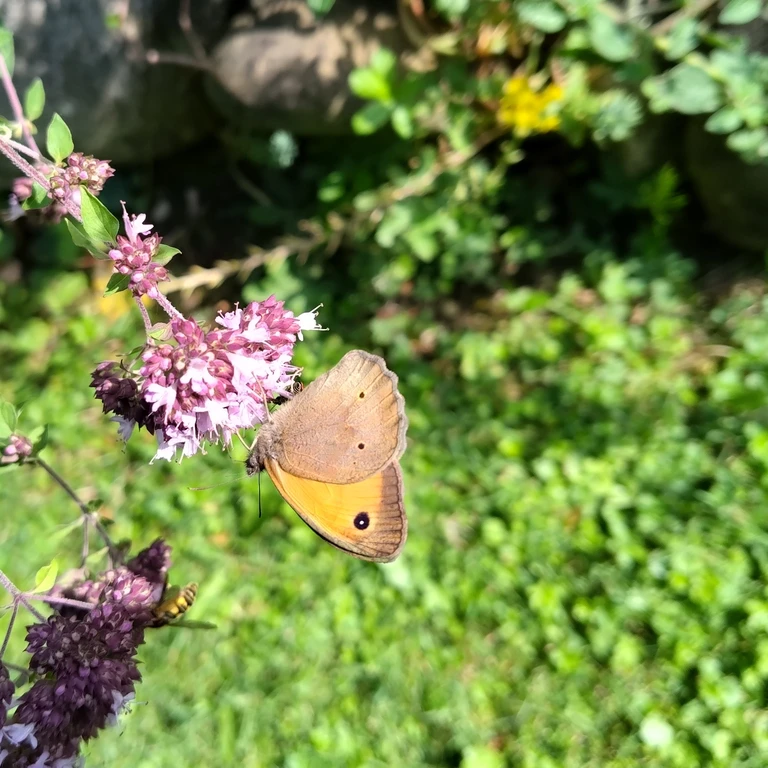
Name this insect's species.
Maniola jurtina
